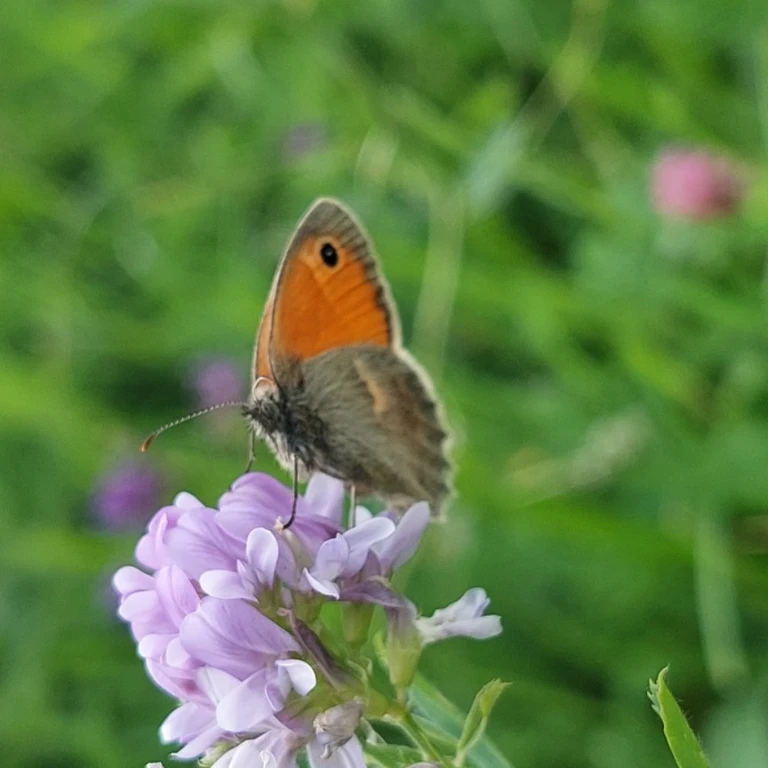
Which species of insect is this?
Coenonympha pamphilus
